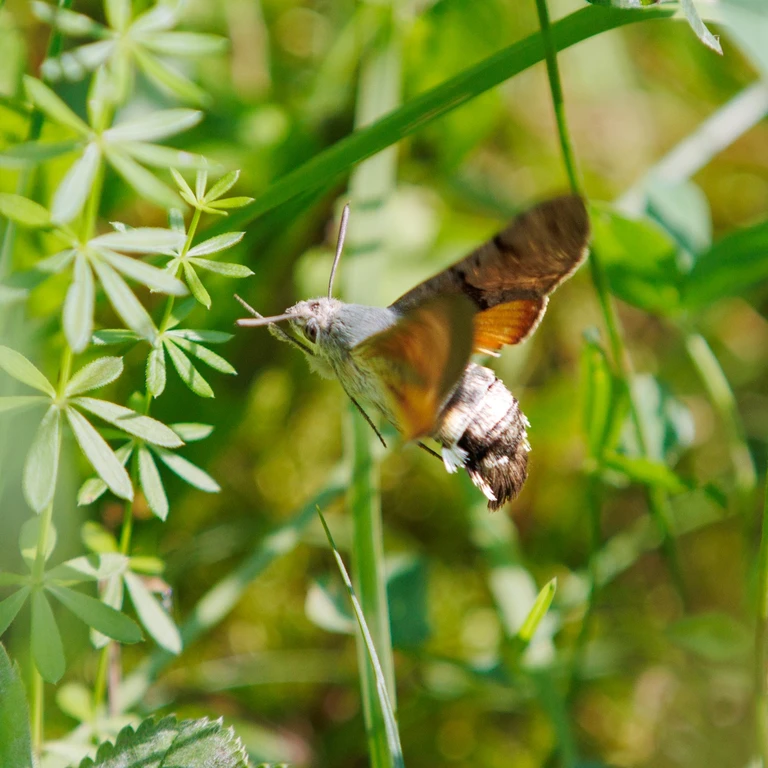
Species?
Macroglossum stellatarum
